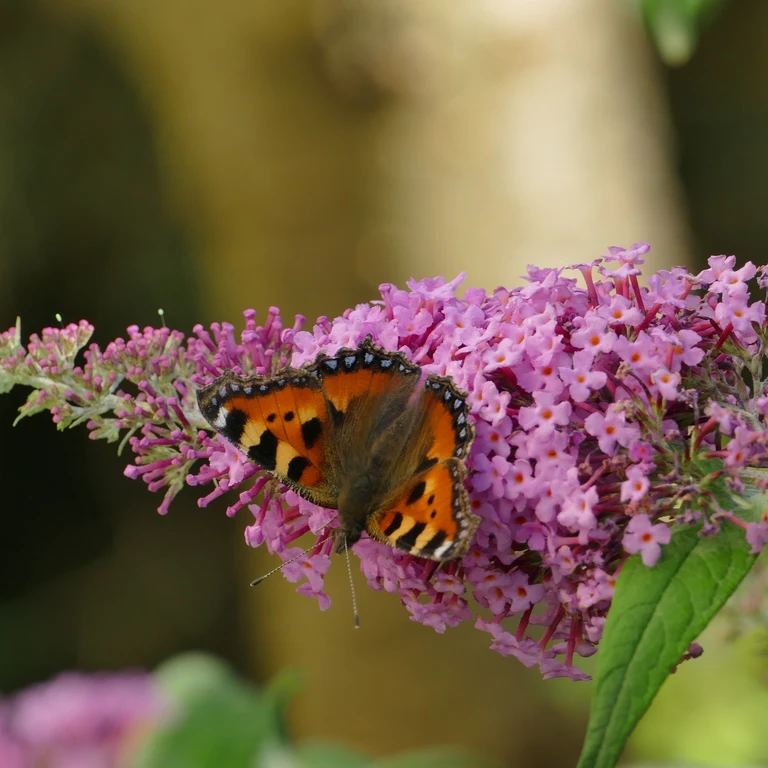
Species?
Aglais urticae
